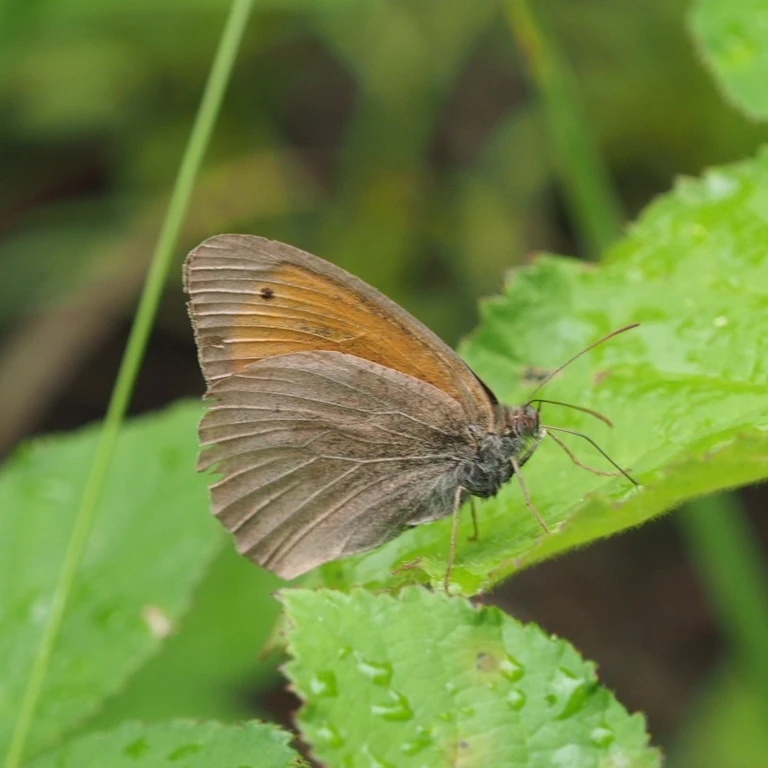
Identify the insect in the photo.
Maniola jurtina
